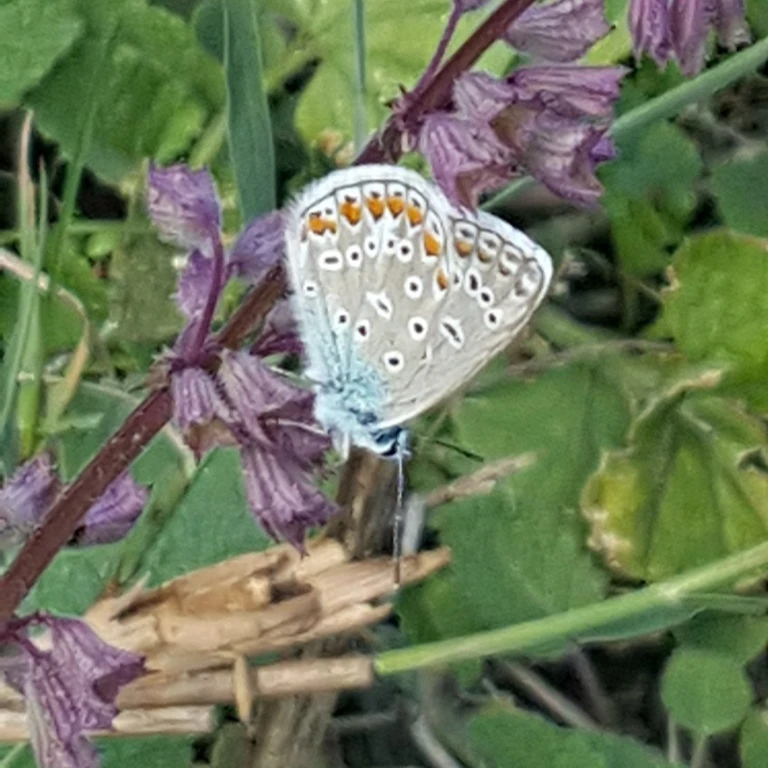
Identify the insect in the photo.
Polyommatus icarus
